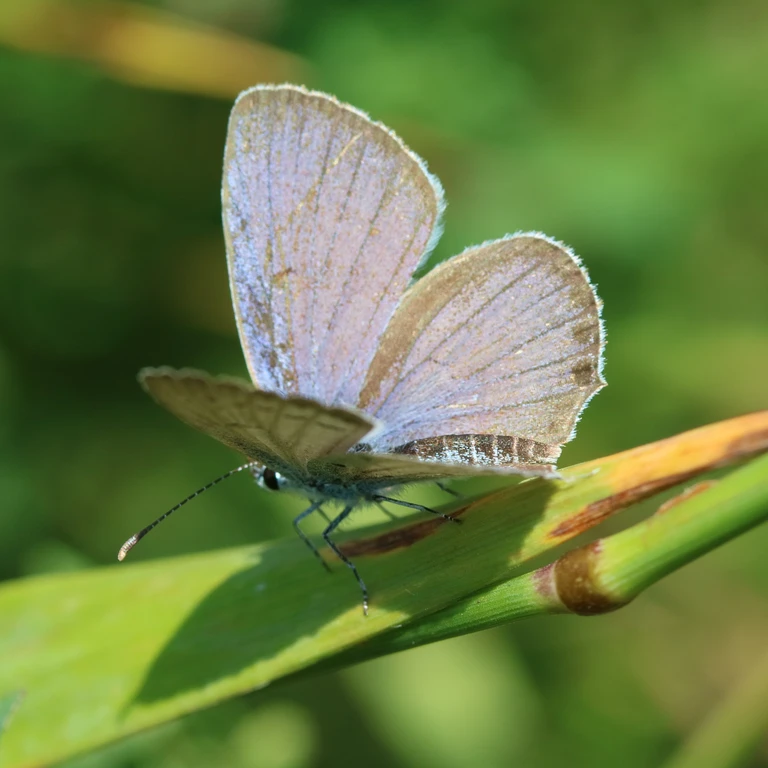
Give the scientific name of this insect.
Cupido argiades (also Elkalyce argiades)
